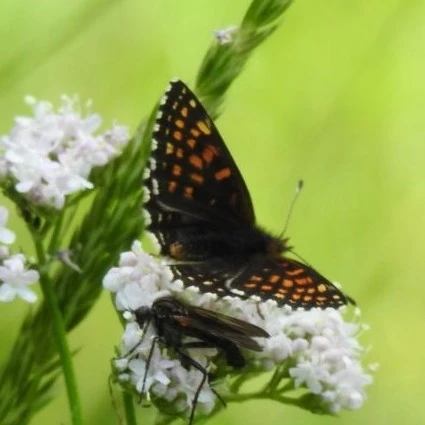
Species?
Melitaea diamina
